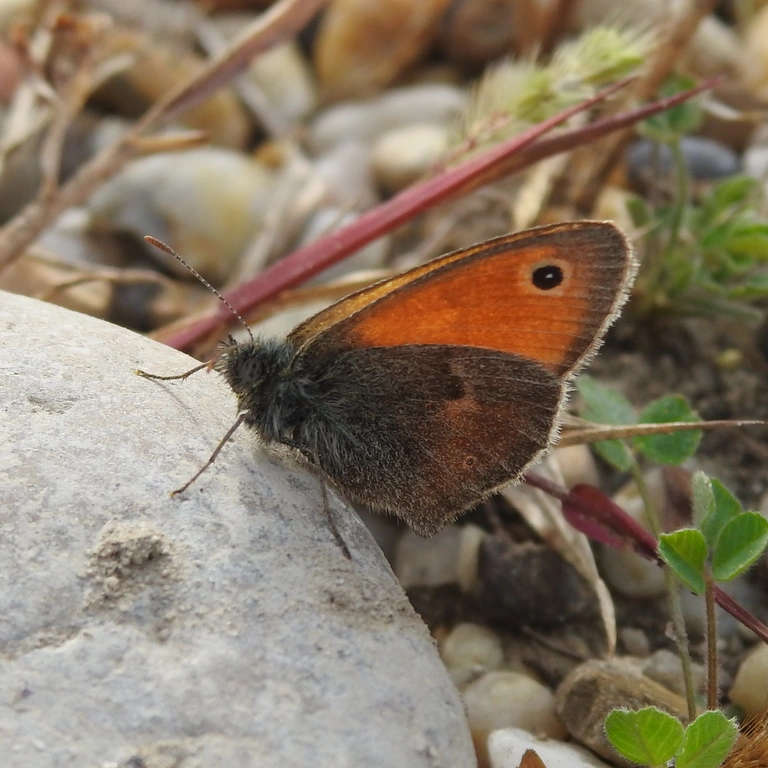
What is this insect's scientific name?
Coenonympha pamphilus
